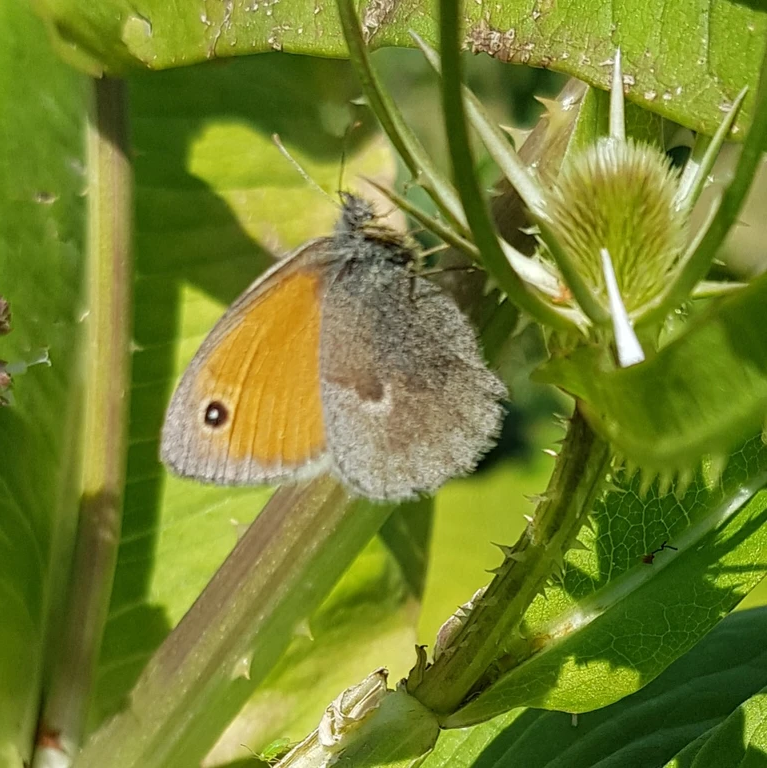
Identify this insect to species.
Coenonympha pamphilus
